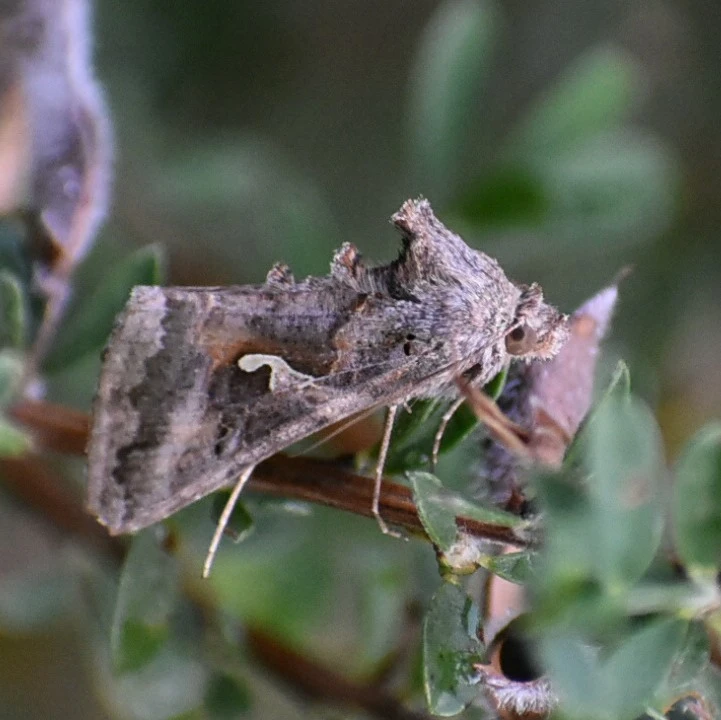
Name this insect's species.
Autographa gamma
